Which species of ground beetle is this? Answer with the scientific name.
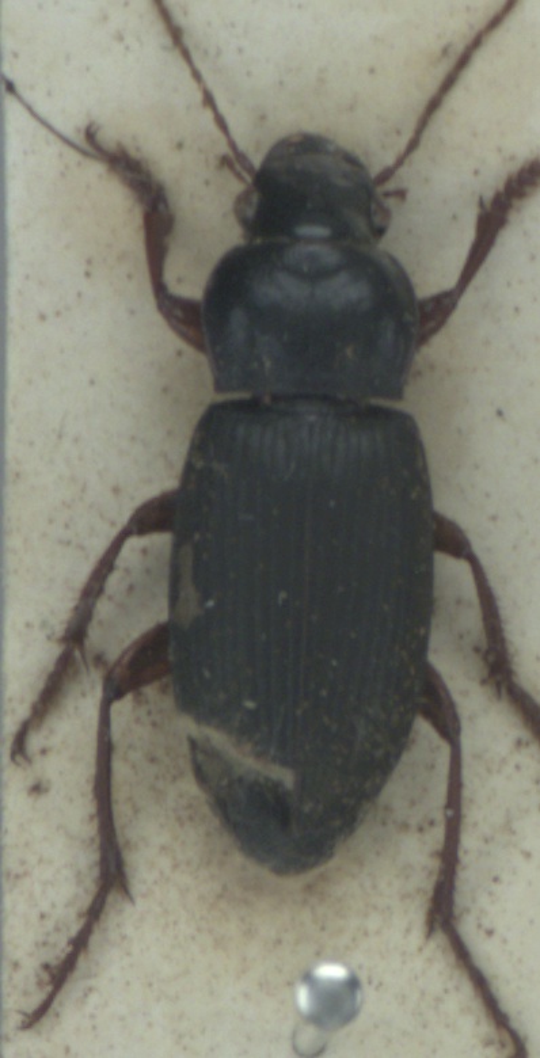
Harpalus rufipes
